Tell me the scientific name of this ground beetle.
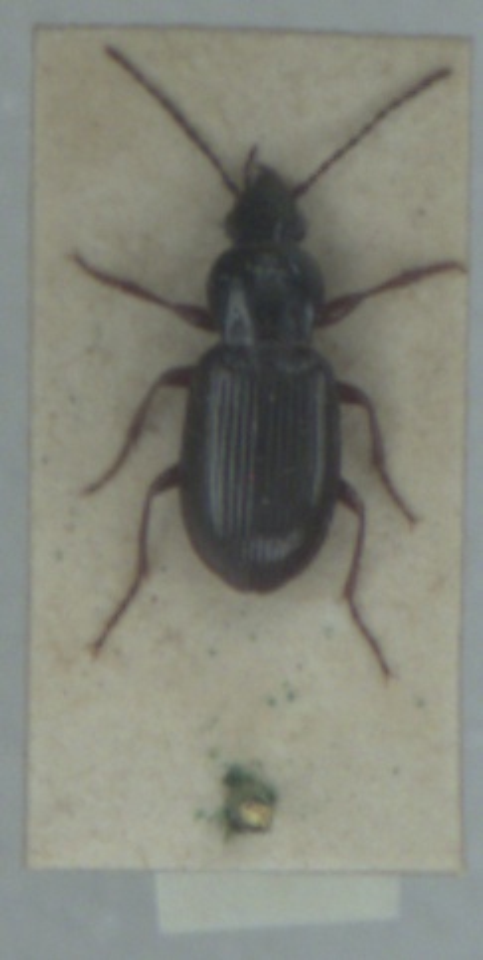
Pterostichus strenuus
